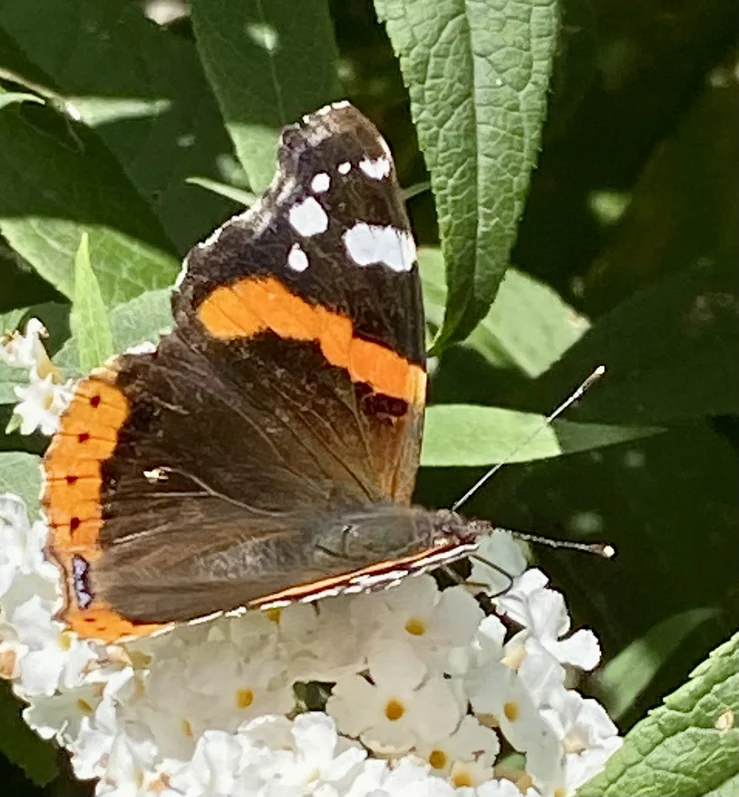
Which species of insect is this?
Vanessa atalanta
